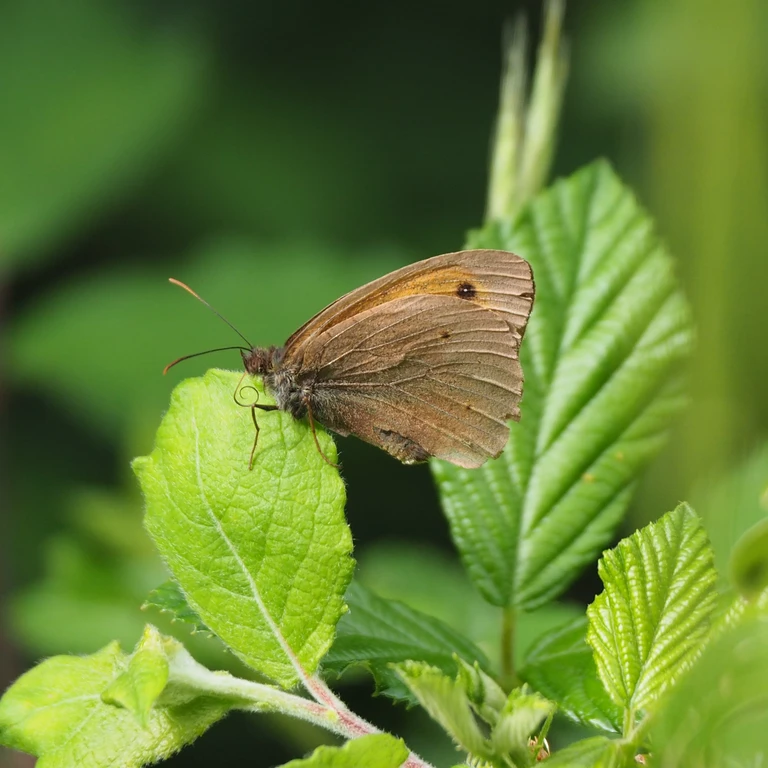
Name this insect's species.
Maniola jurtina
